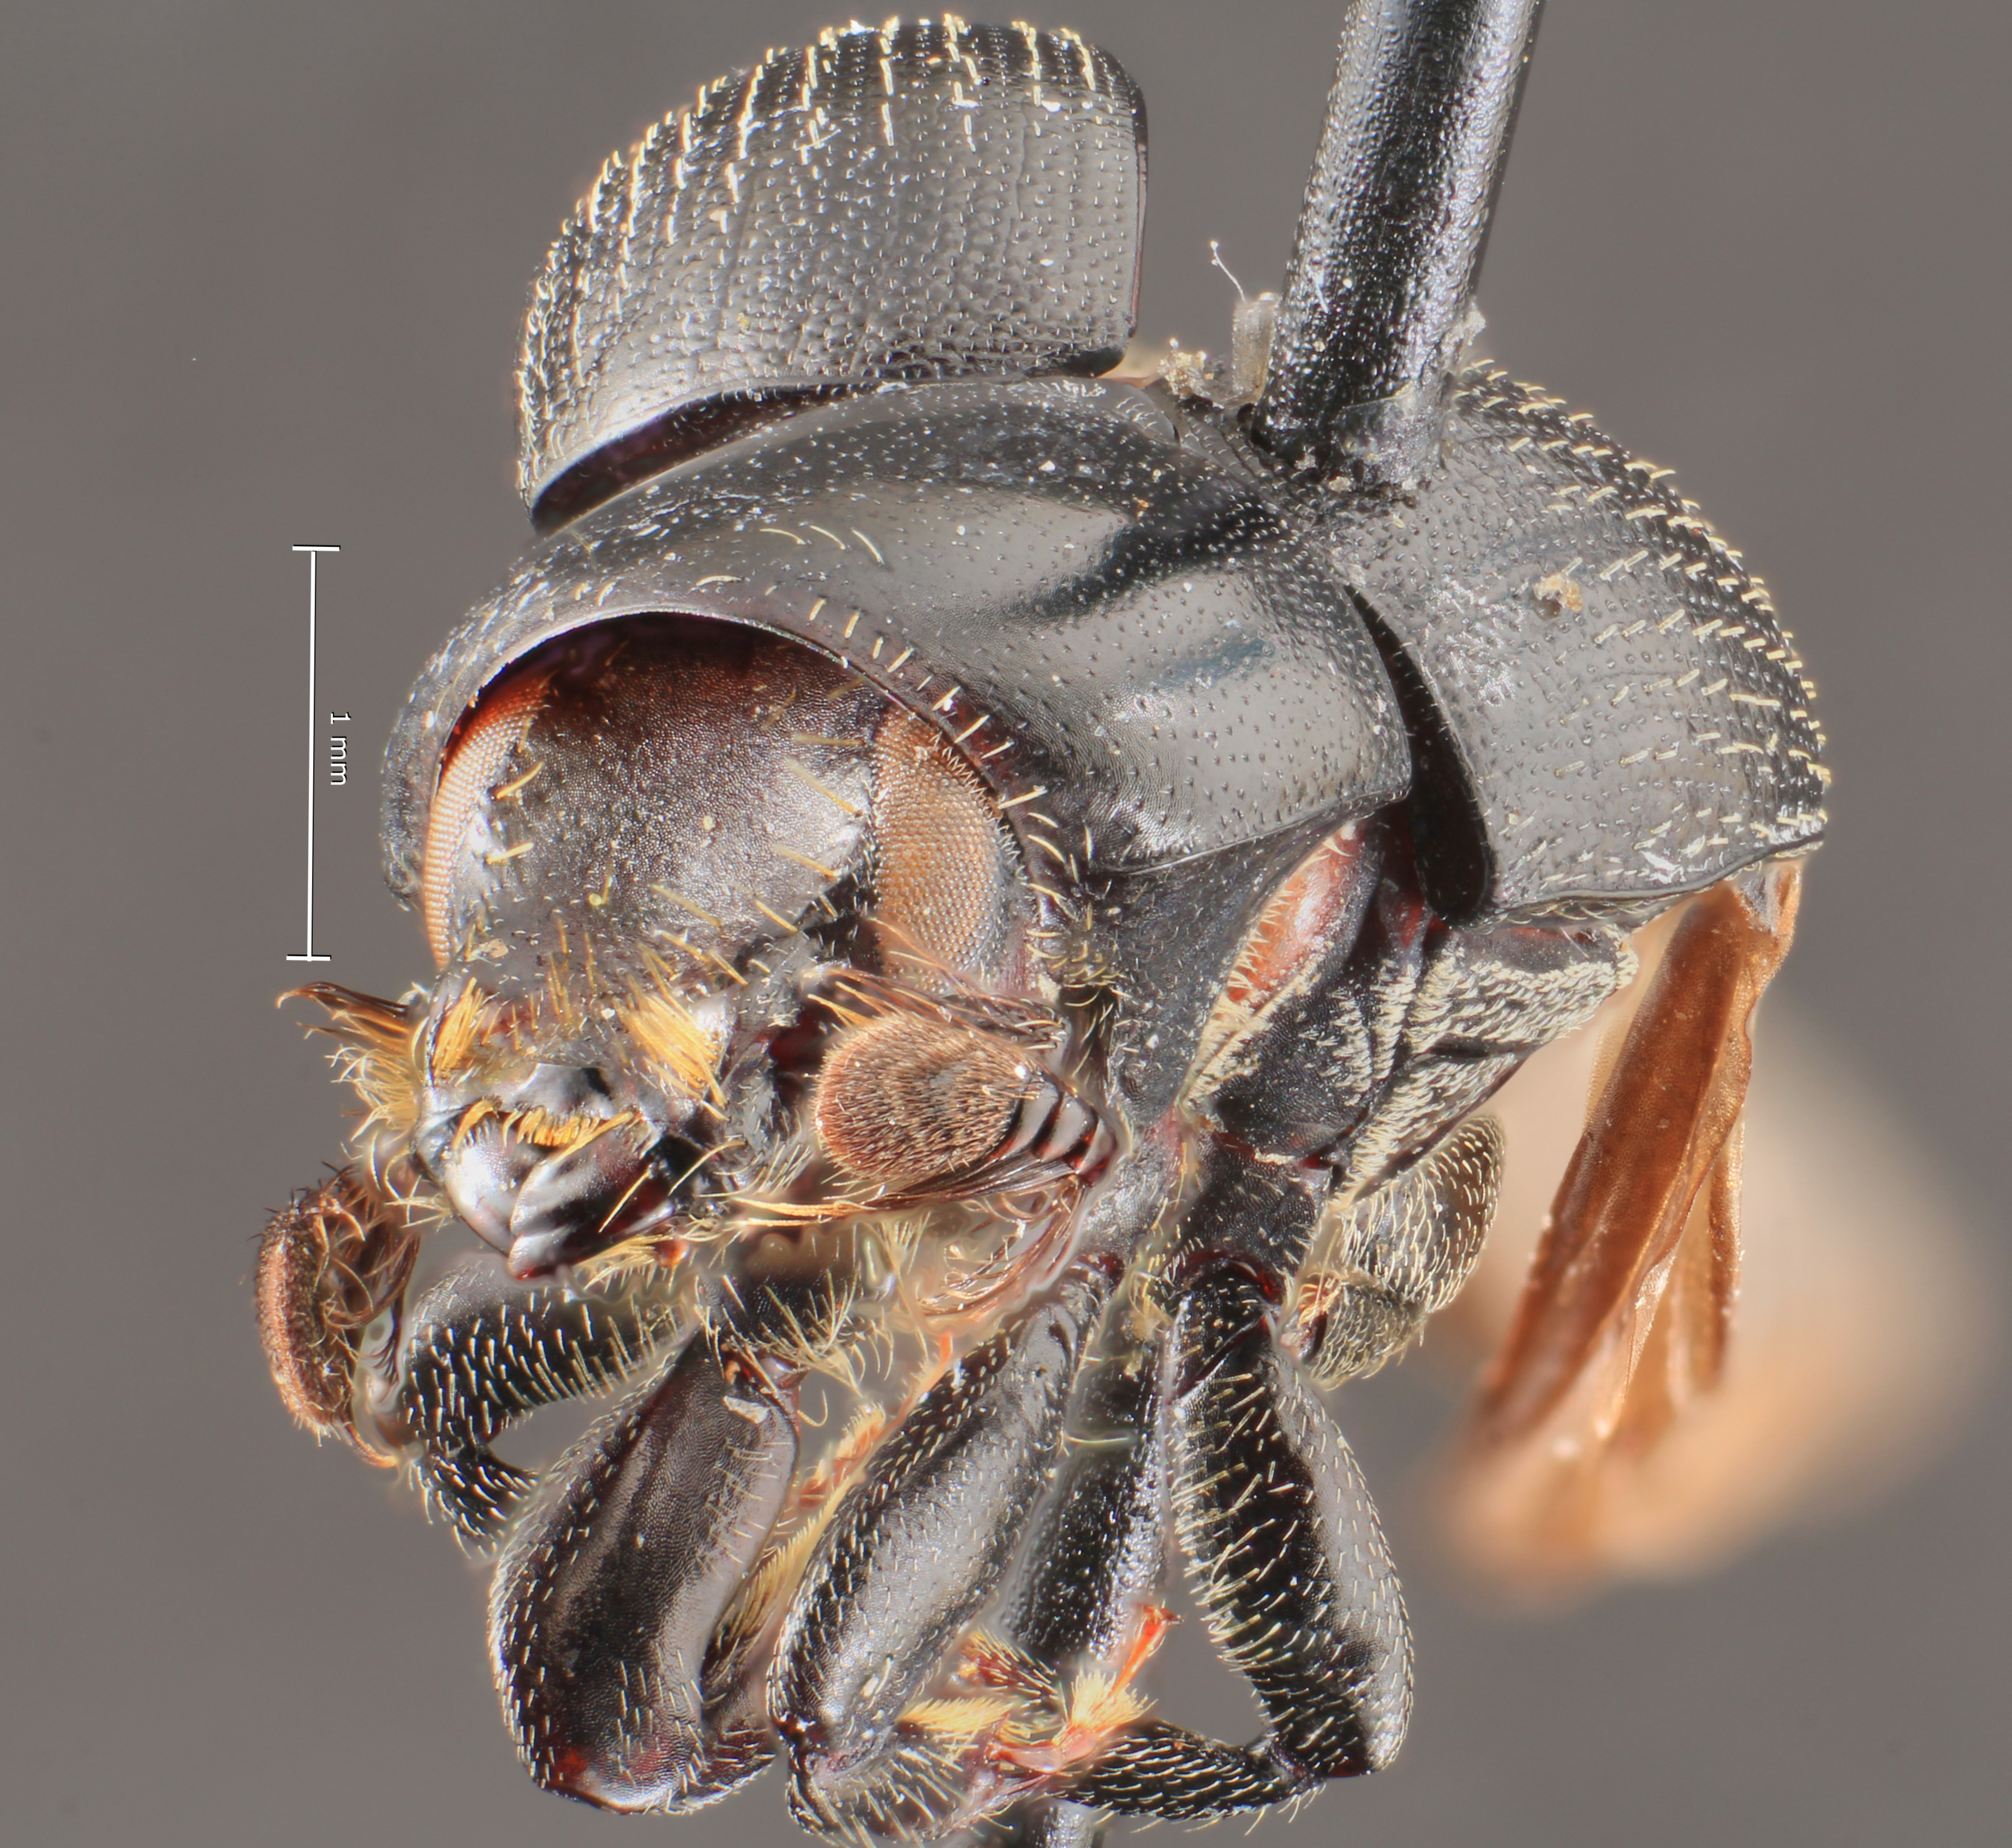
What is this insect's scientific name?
Camptocerus petrovi
